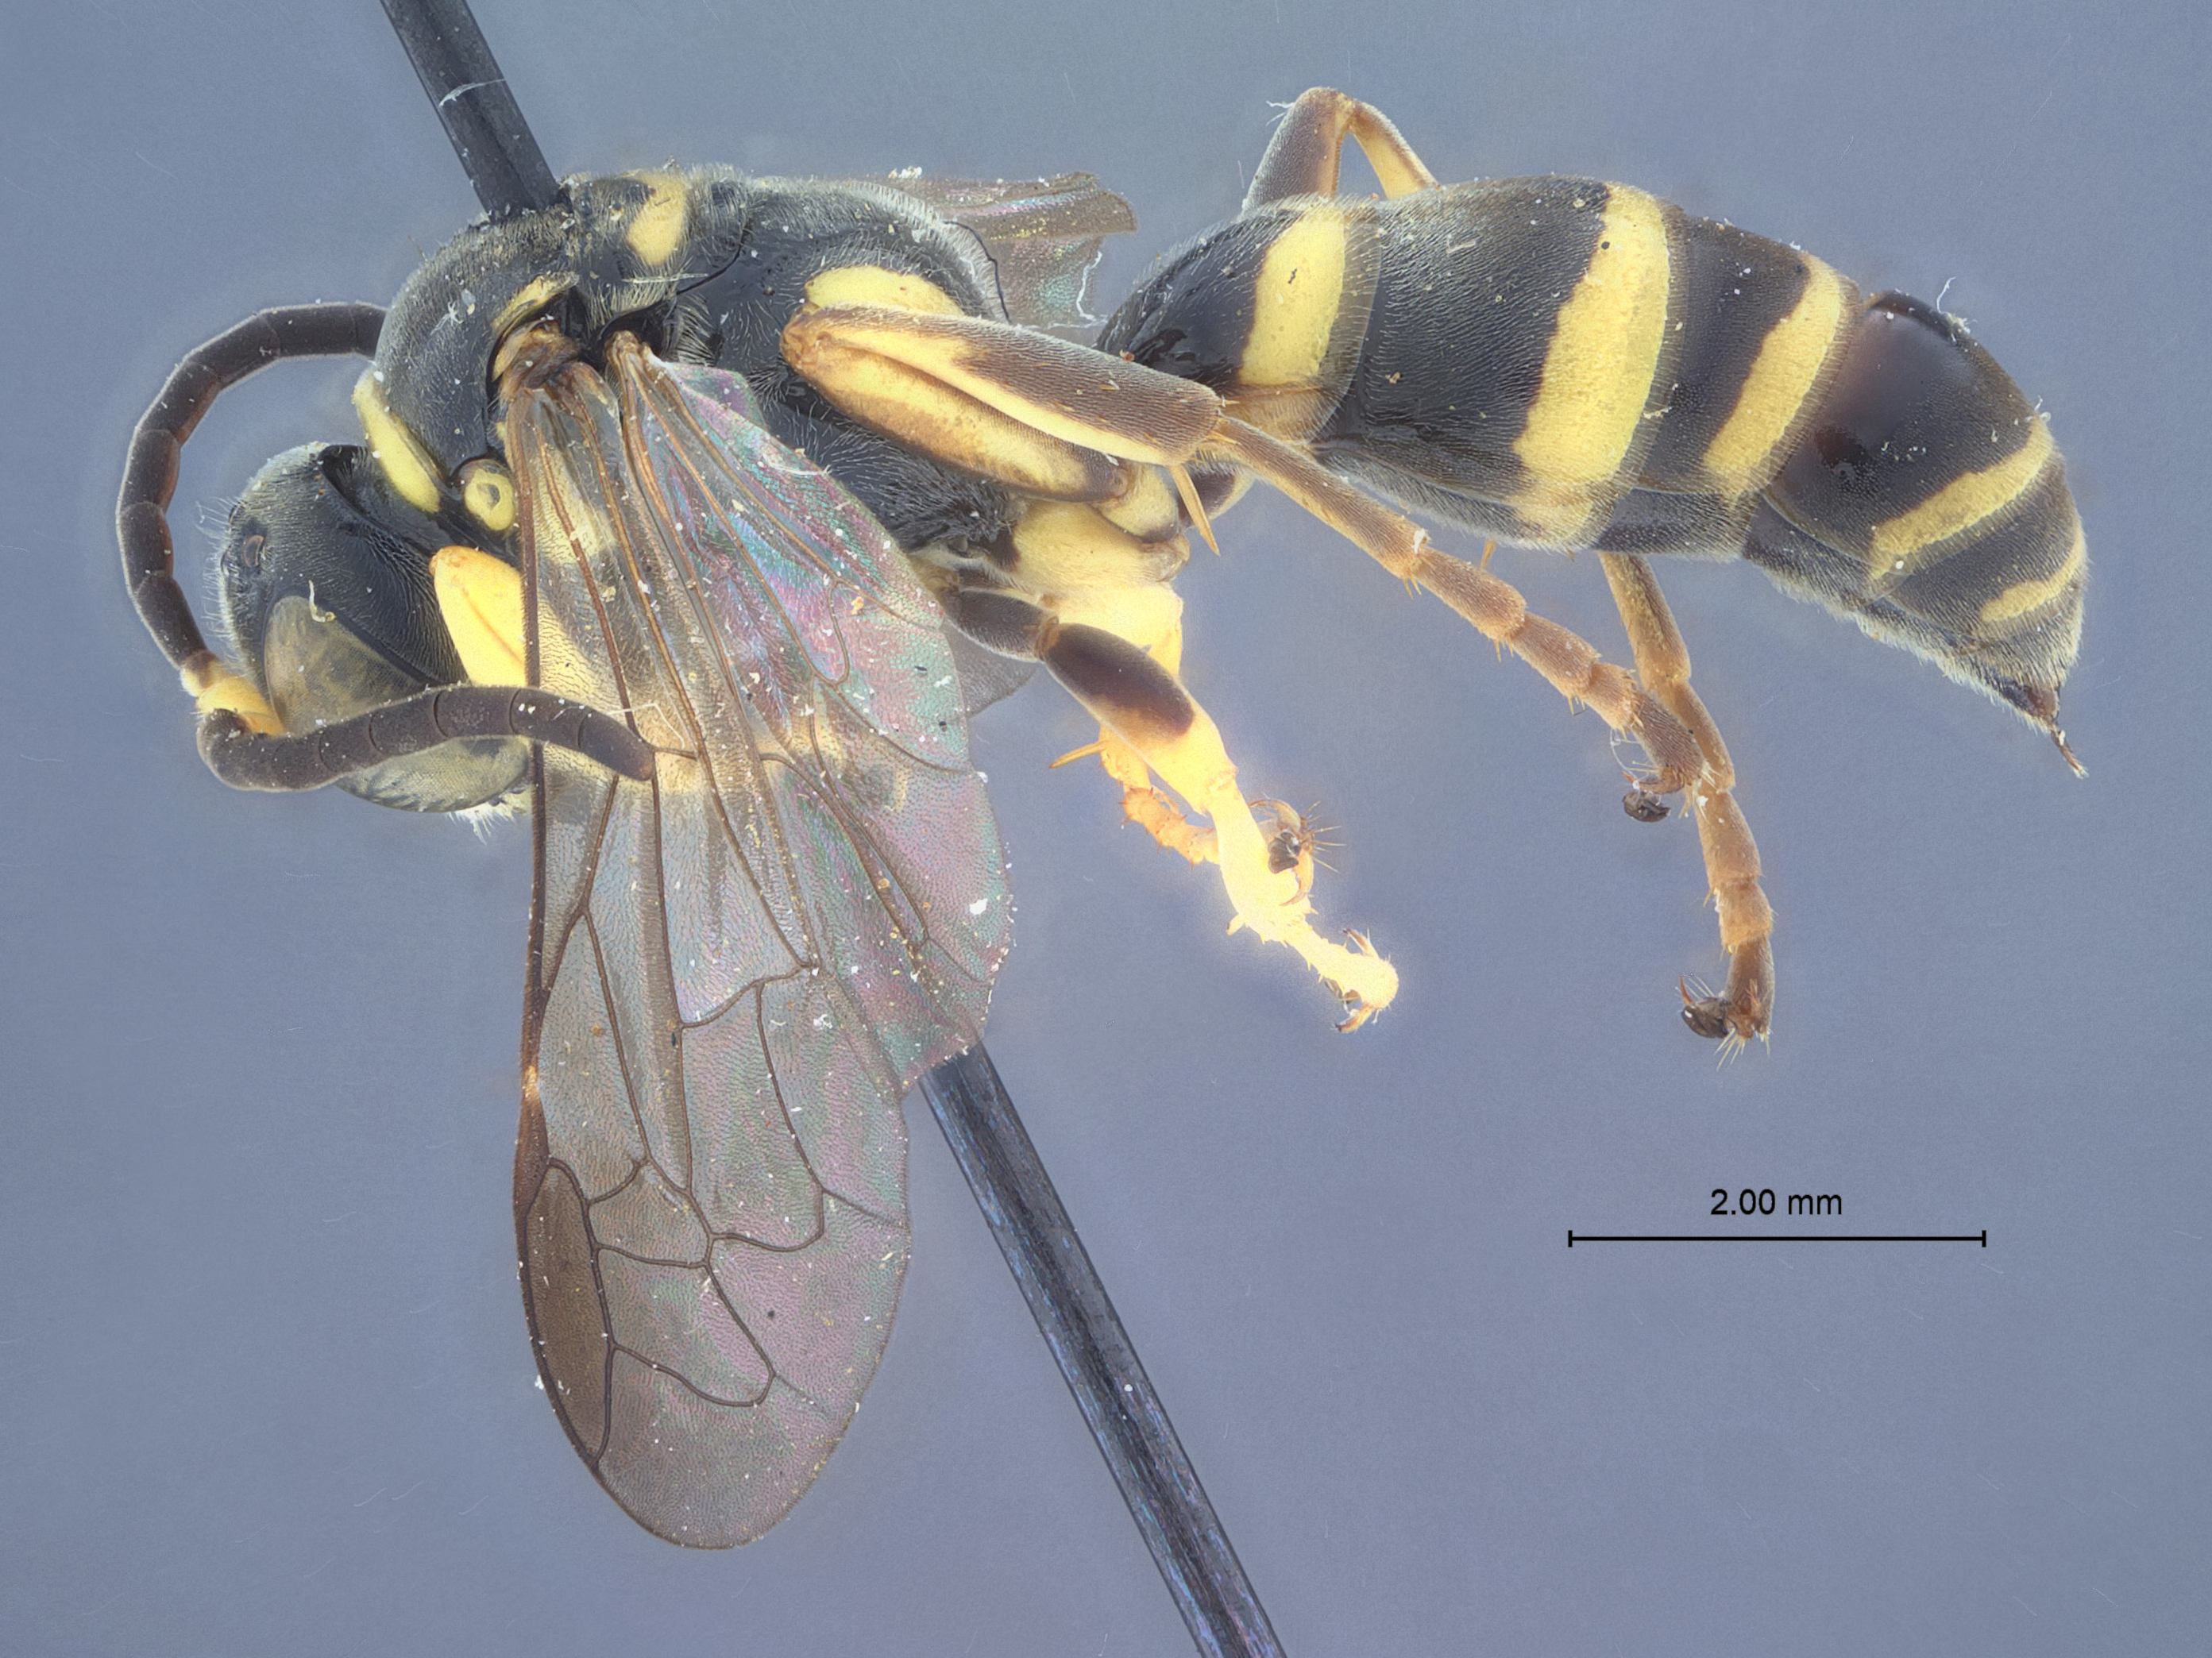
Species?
Gorytes dorothyae
